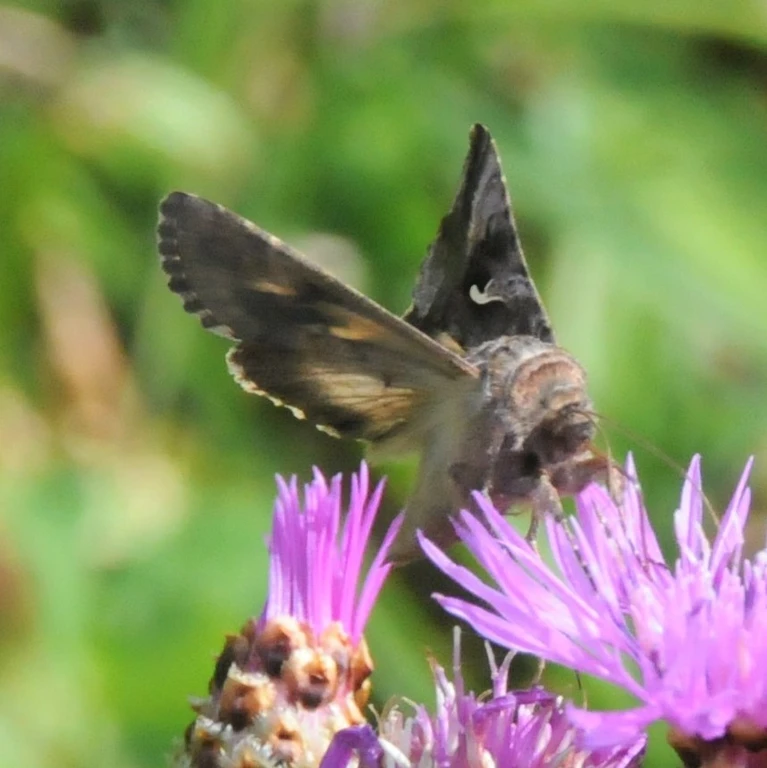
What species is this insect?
Autographa gamma
